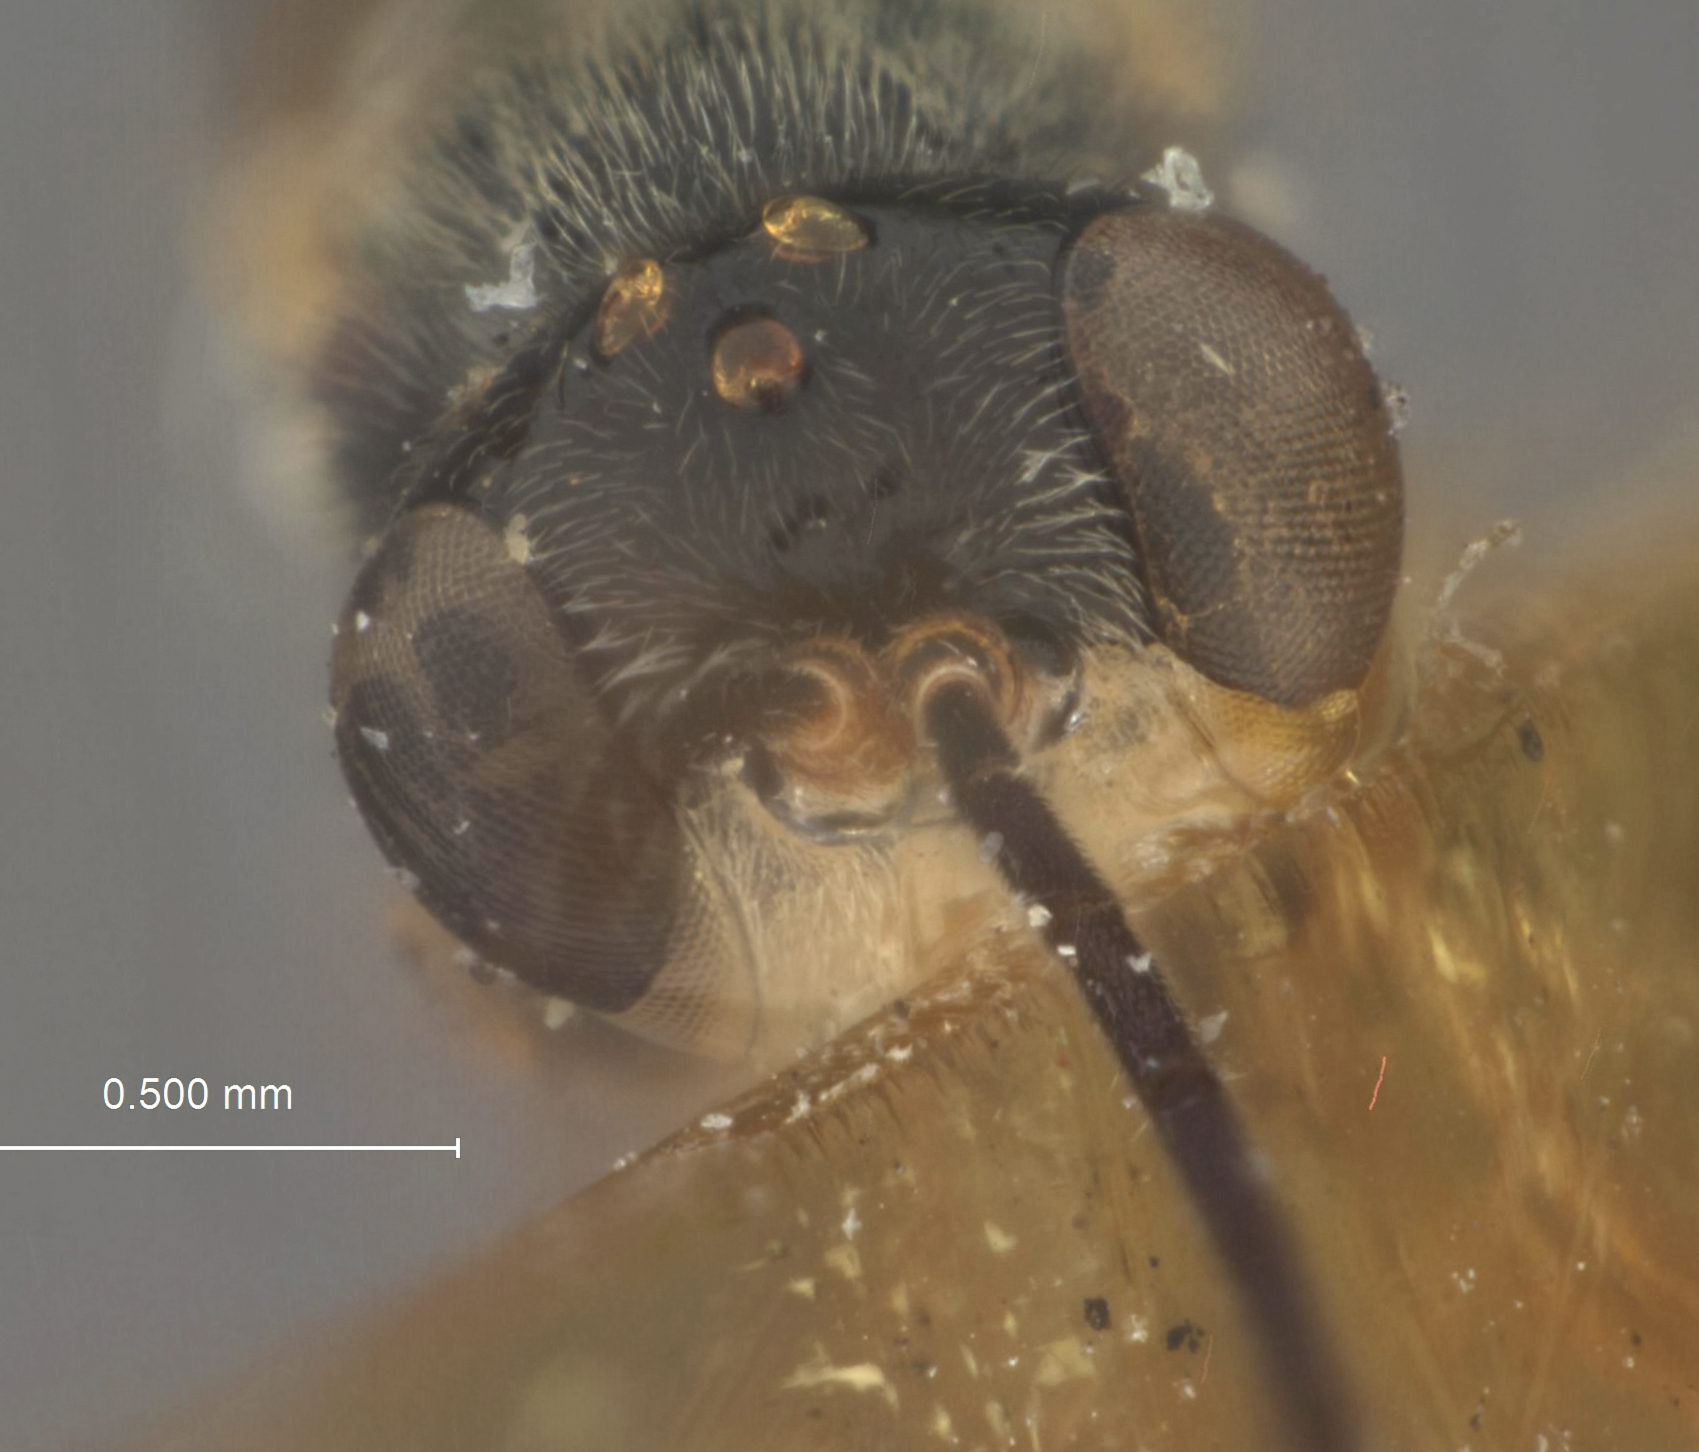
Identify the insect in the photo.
Panargyrops insula
